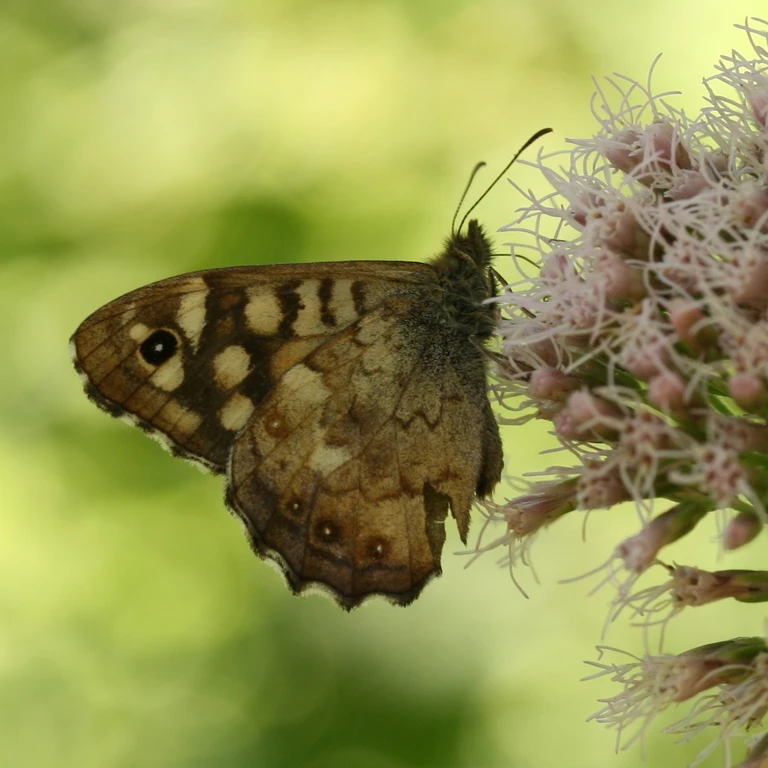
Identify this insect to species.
Pararge aegeria
